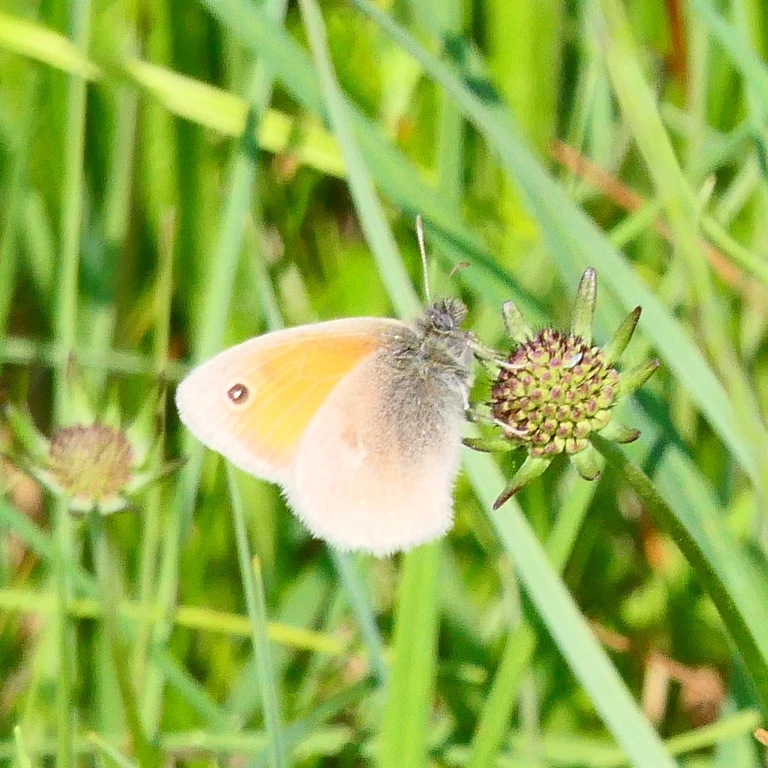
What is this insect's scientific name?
Coenonympha pamphilus
